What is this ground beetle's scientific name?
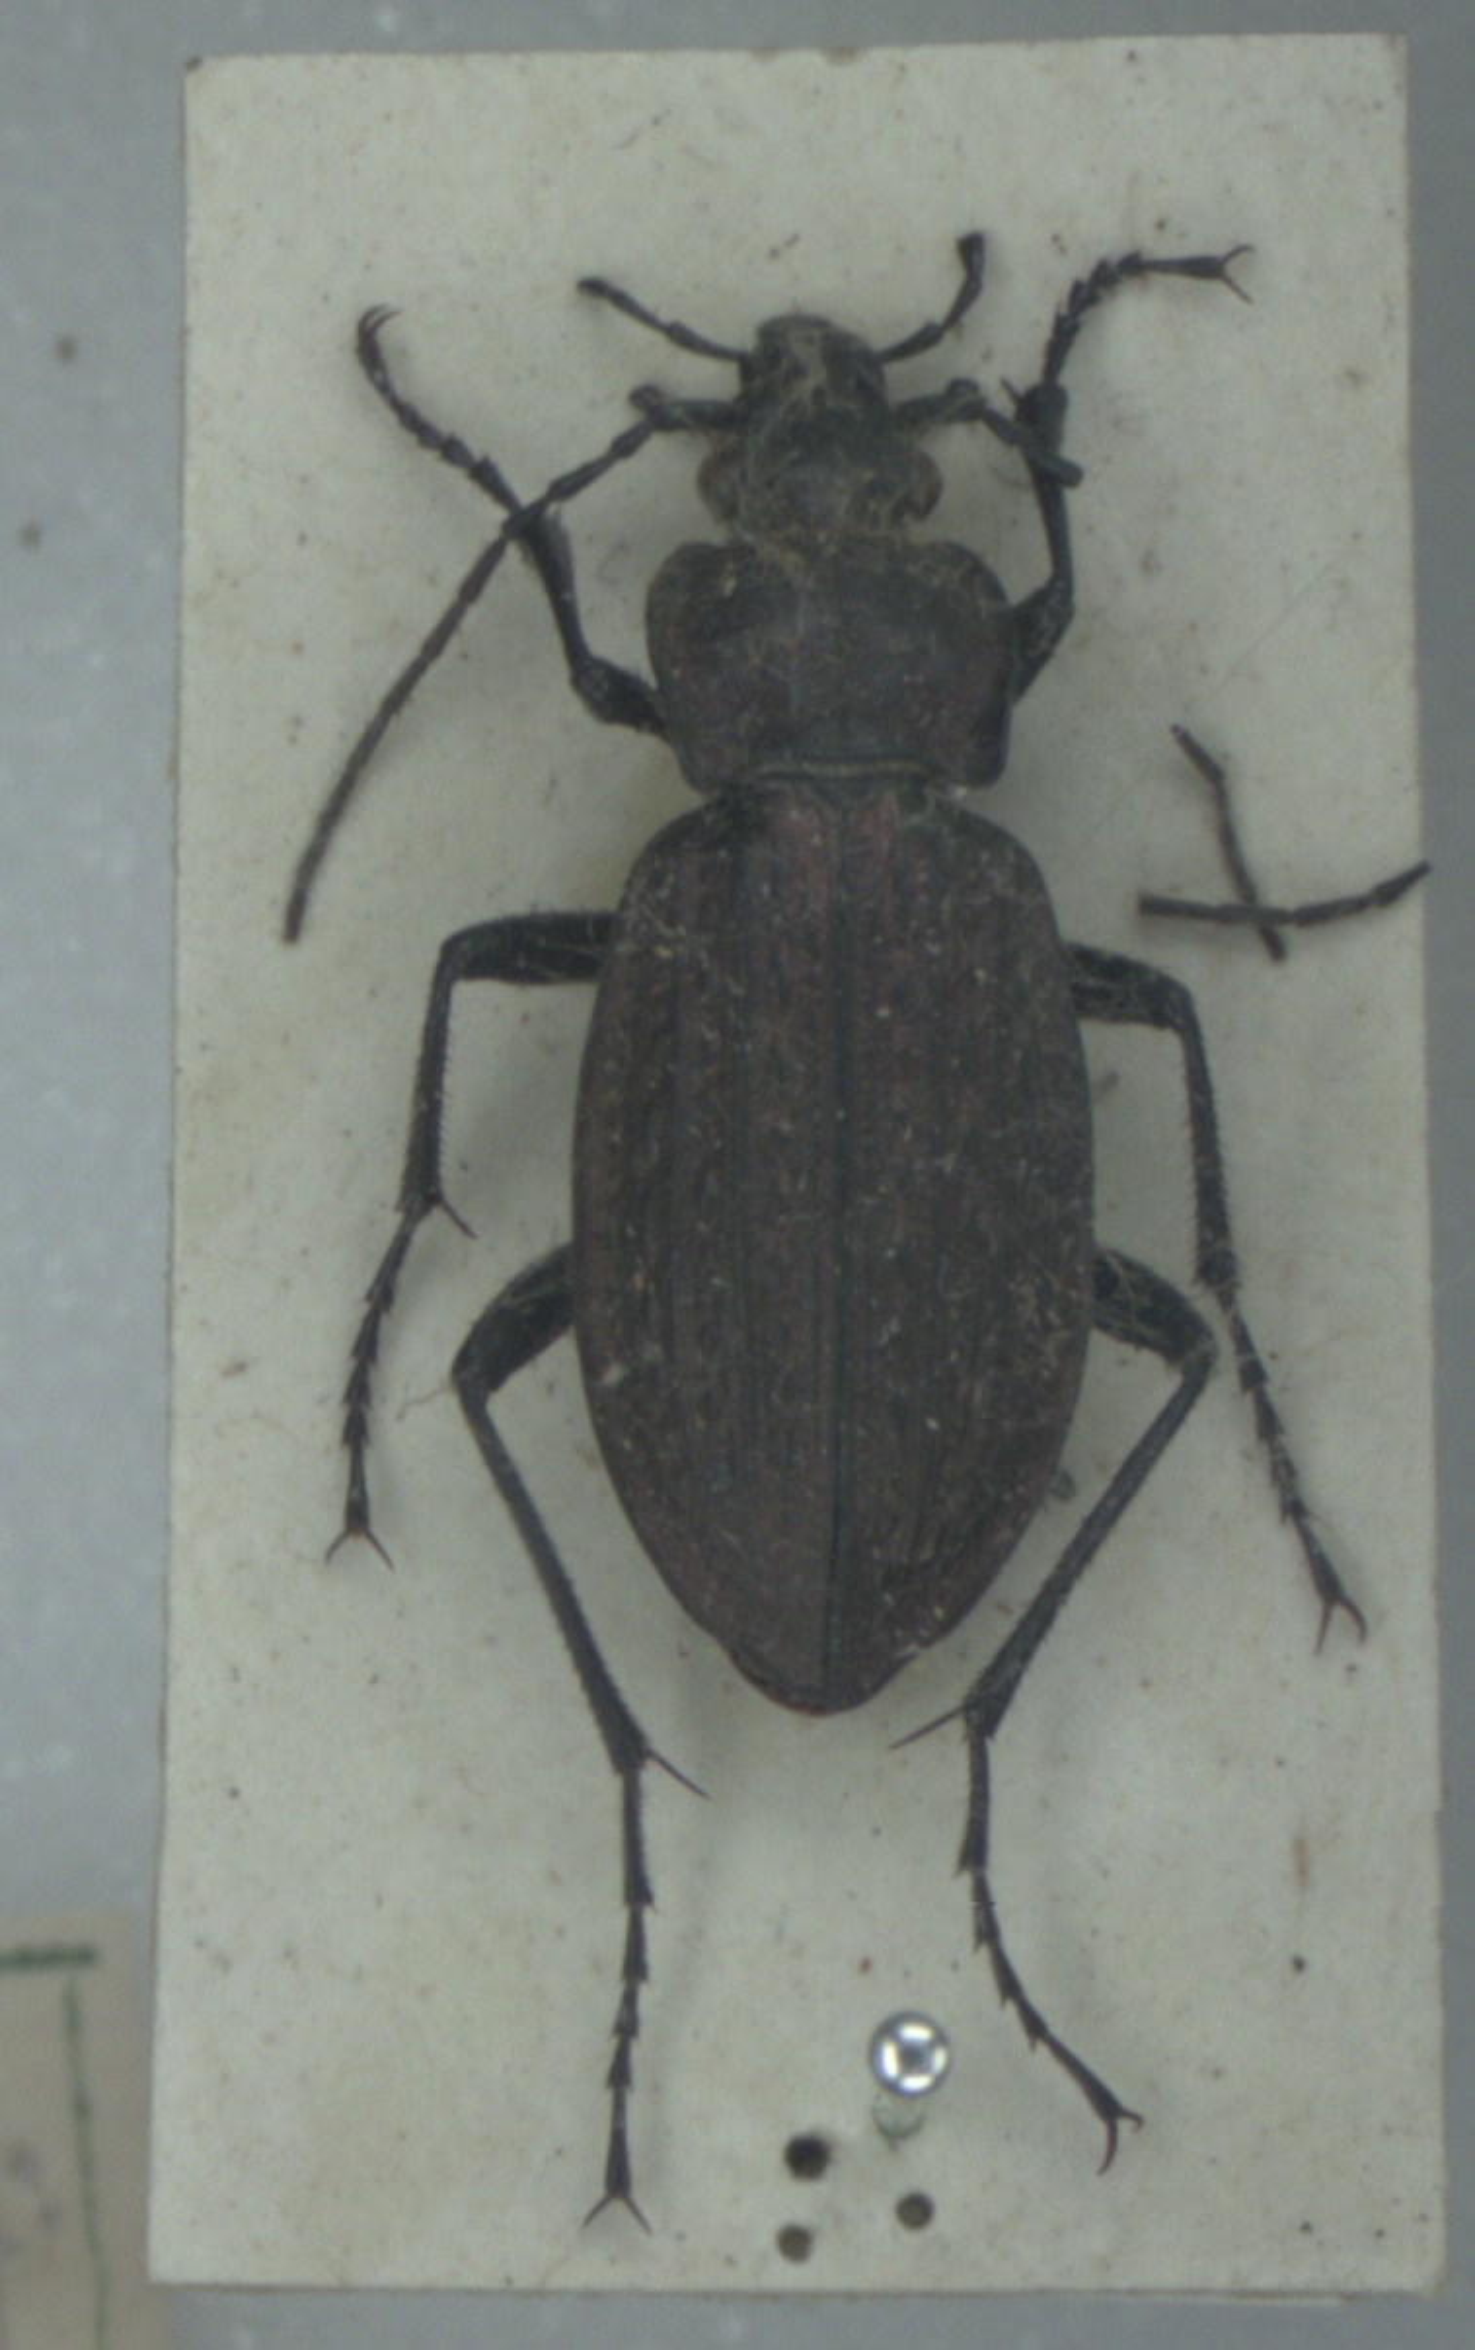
Carabus granulatus
